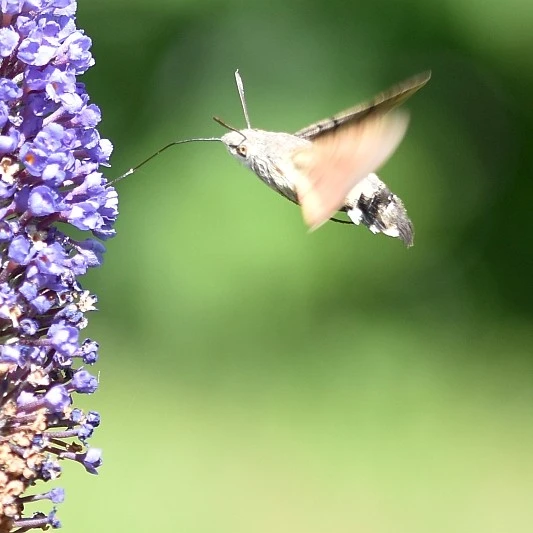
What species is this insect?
Macroglossum stellatarum
